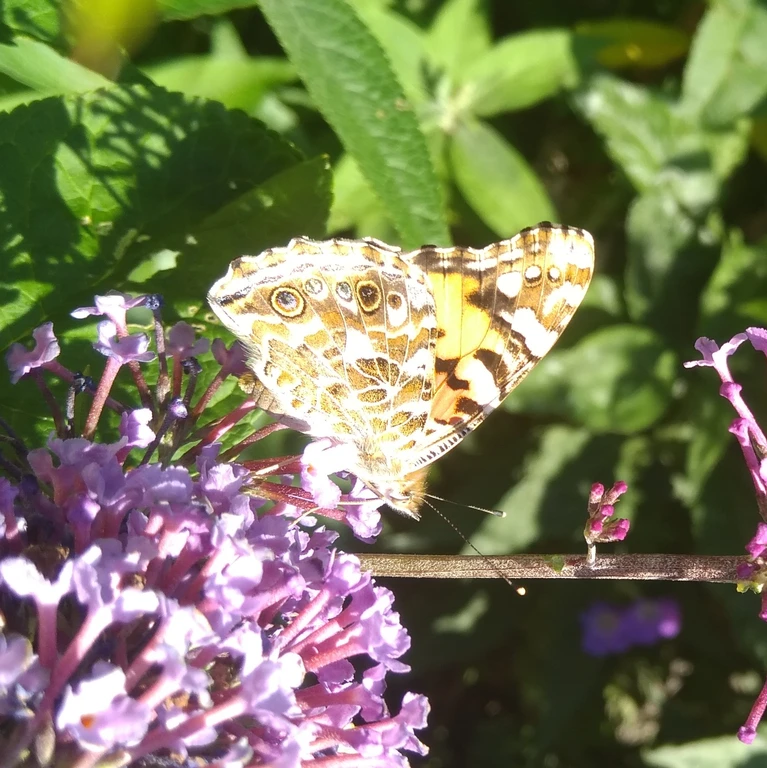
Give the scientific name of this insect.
Vanessa cardui
